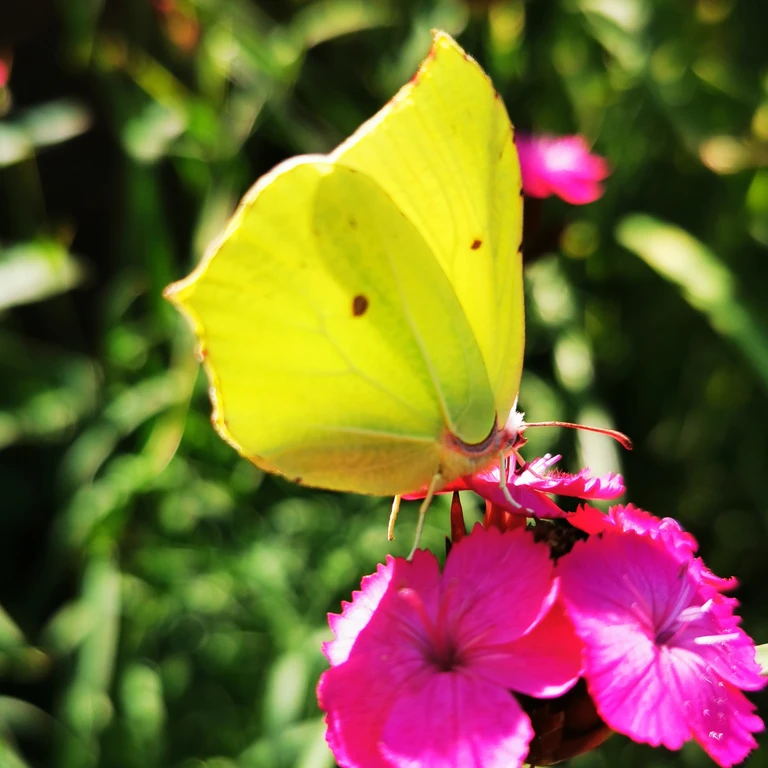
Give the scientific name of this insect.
Gonepteryx rhamni
